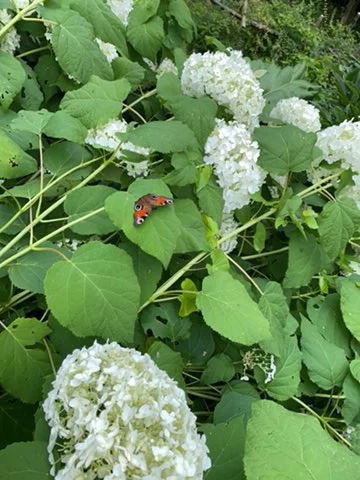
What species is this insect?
Aglais io
